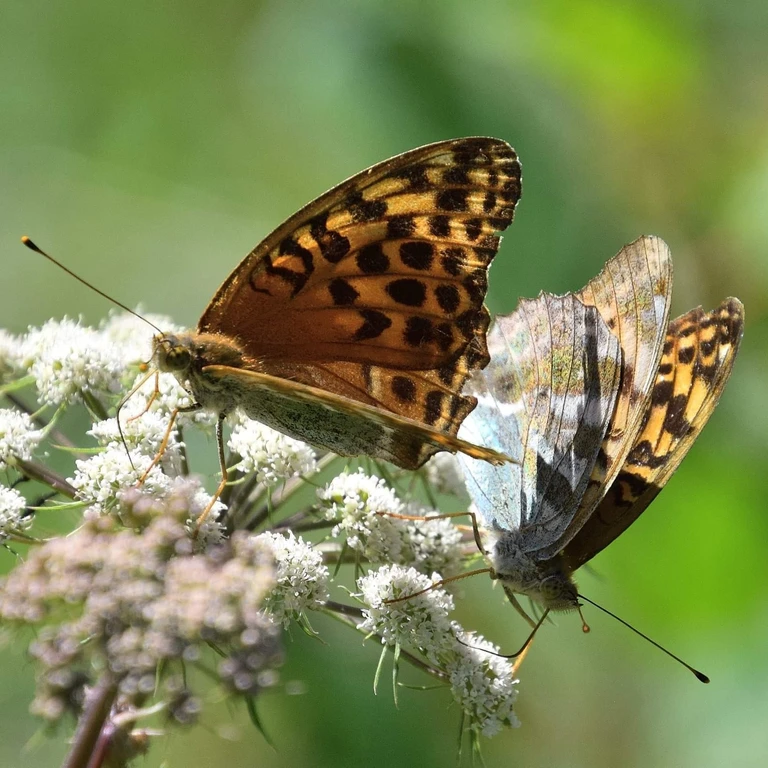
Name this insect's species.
Argynnis paphia
